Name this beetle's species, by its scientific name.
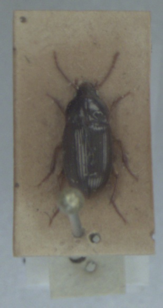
Amara bifrons
